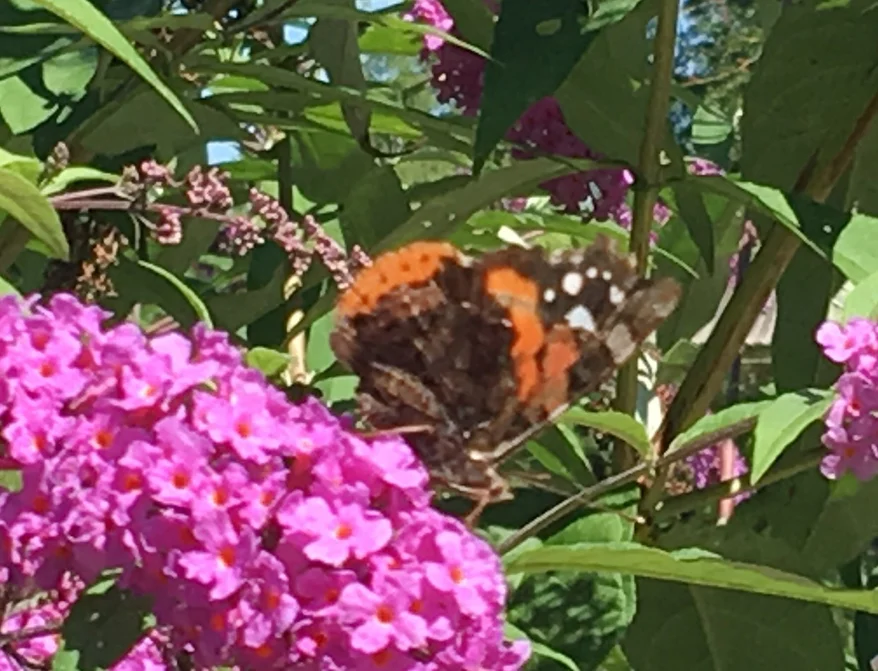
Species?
Vanessa atalanta
